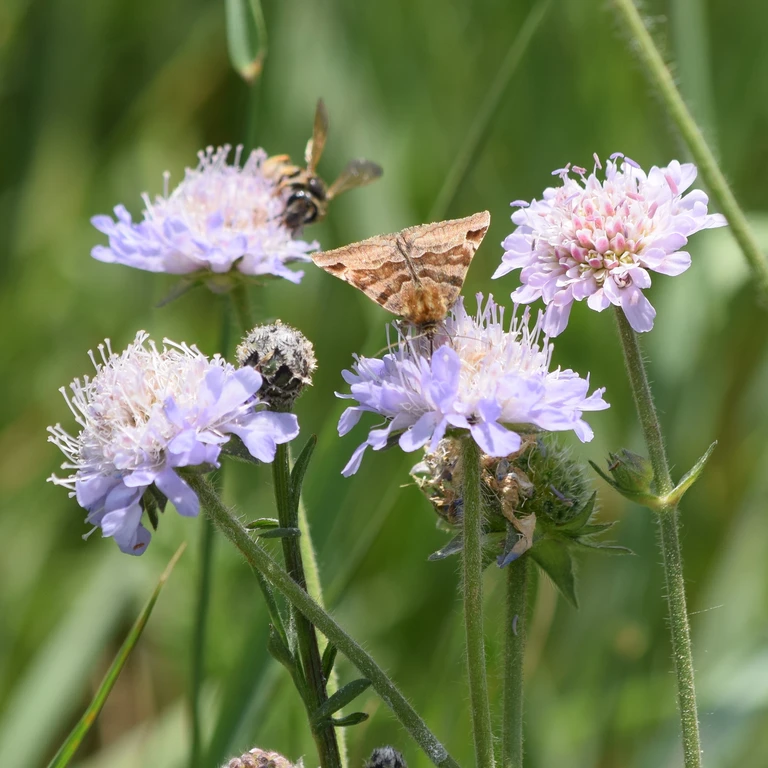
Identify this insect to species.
Euclidia glyphica
